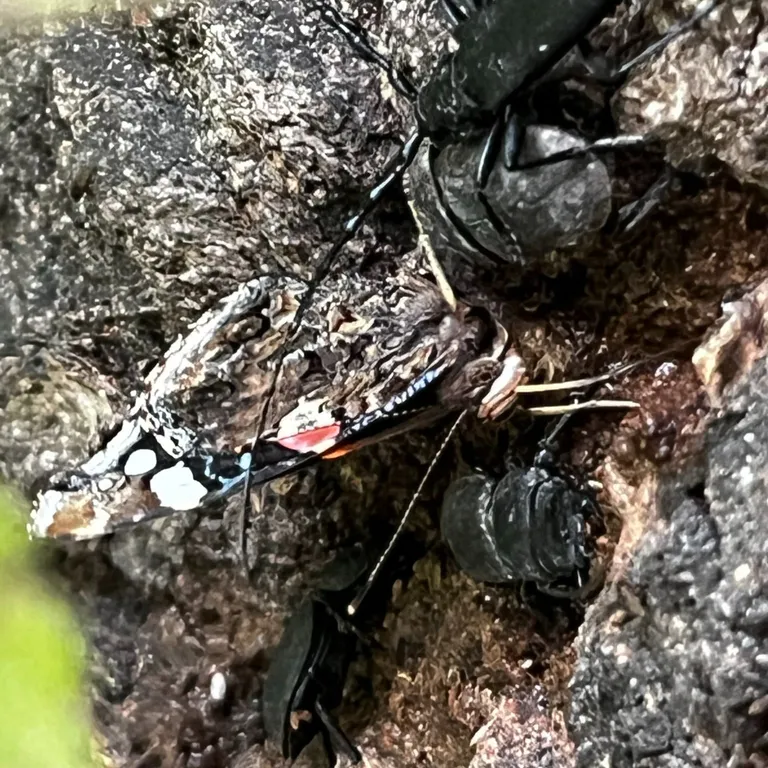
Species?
Vanessa atalanta
